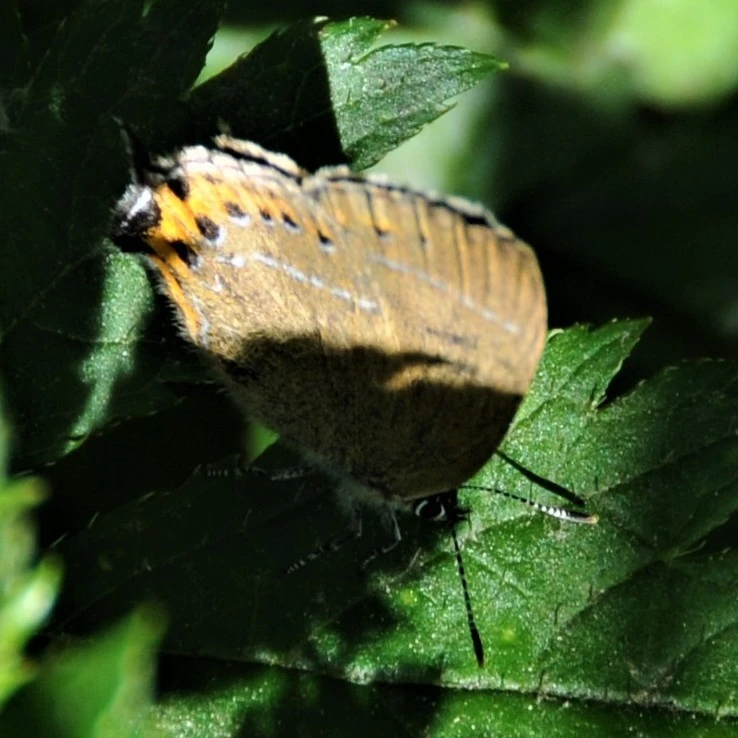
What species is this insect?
Satyrium pruni (also Fixsenia pruni)
